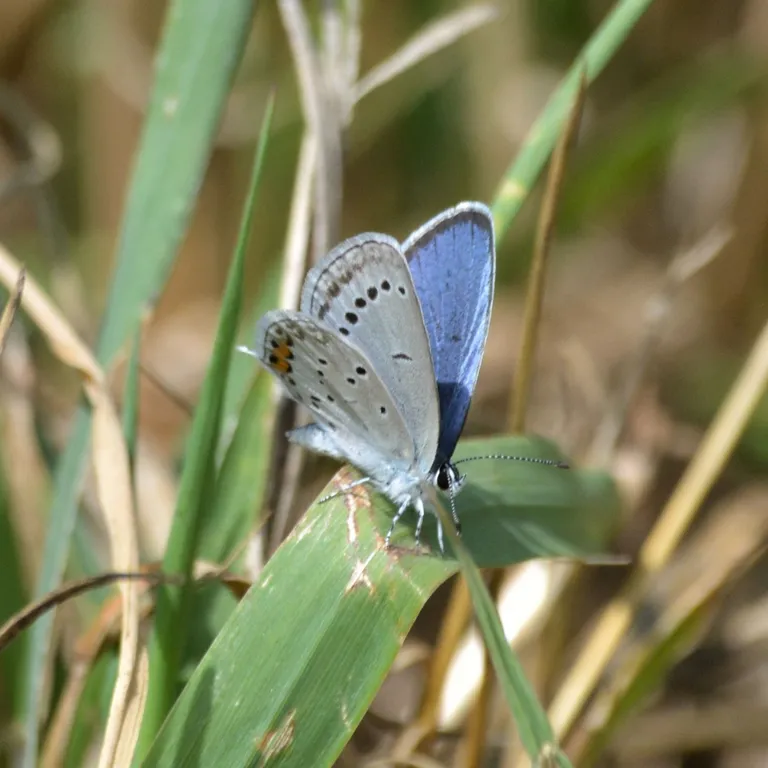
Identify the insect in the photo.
Cupido argiades (also Elkalyce argiades)
